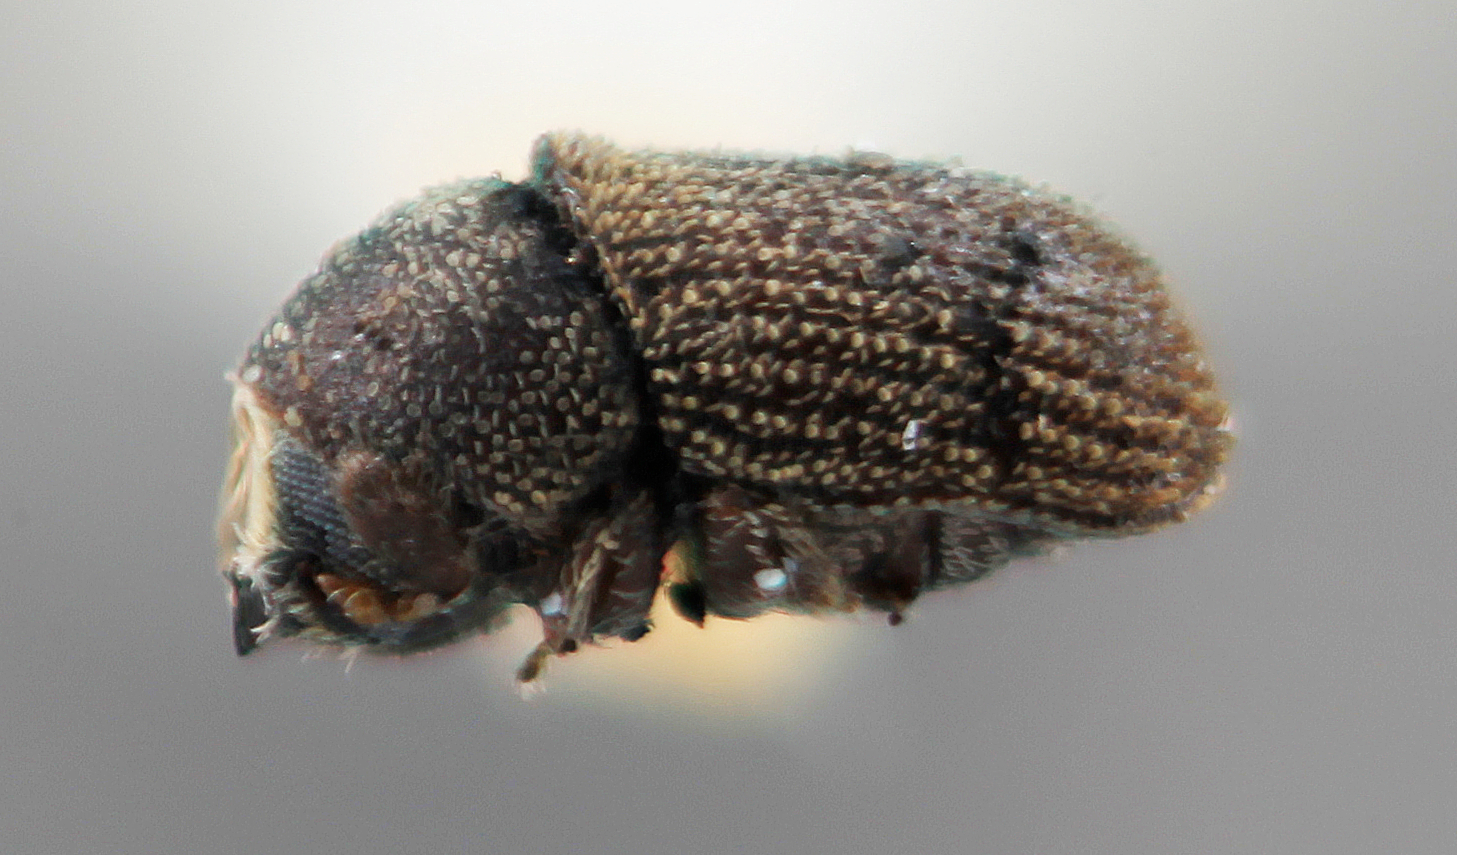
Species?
Chaetophloeus minimus
